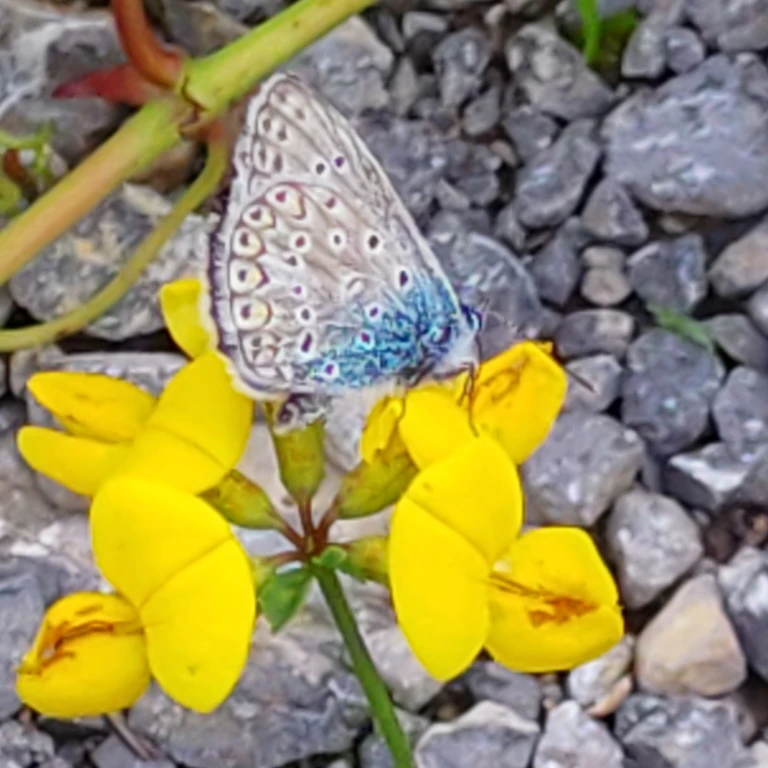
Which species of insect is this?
Polyommatus icarus
